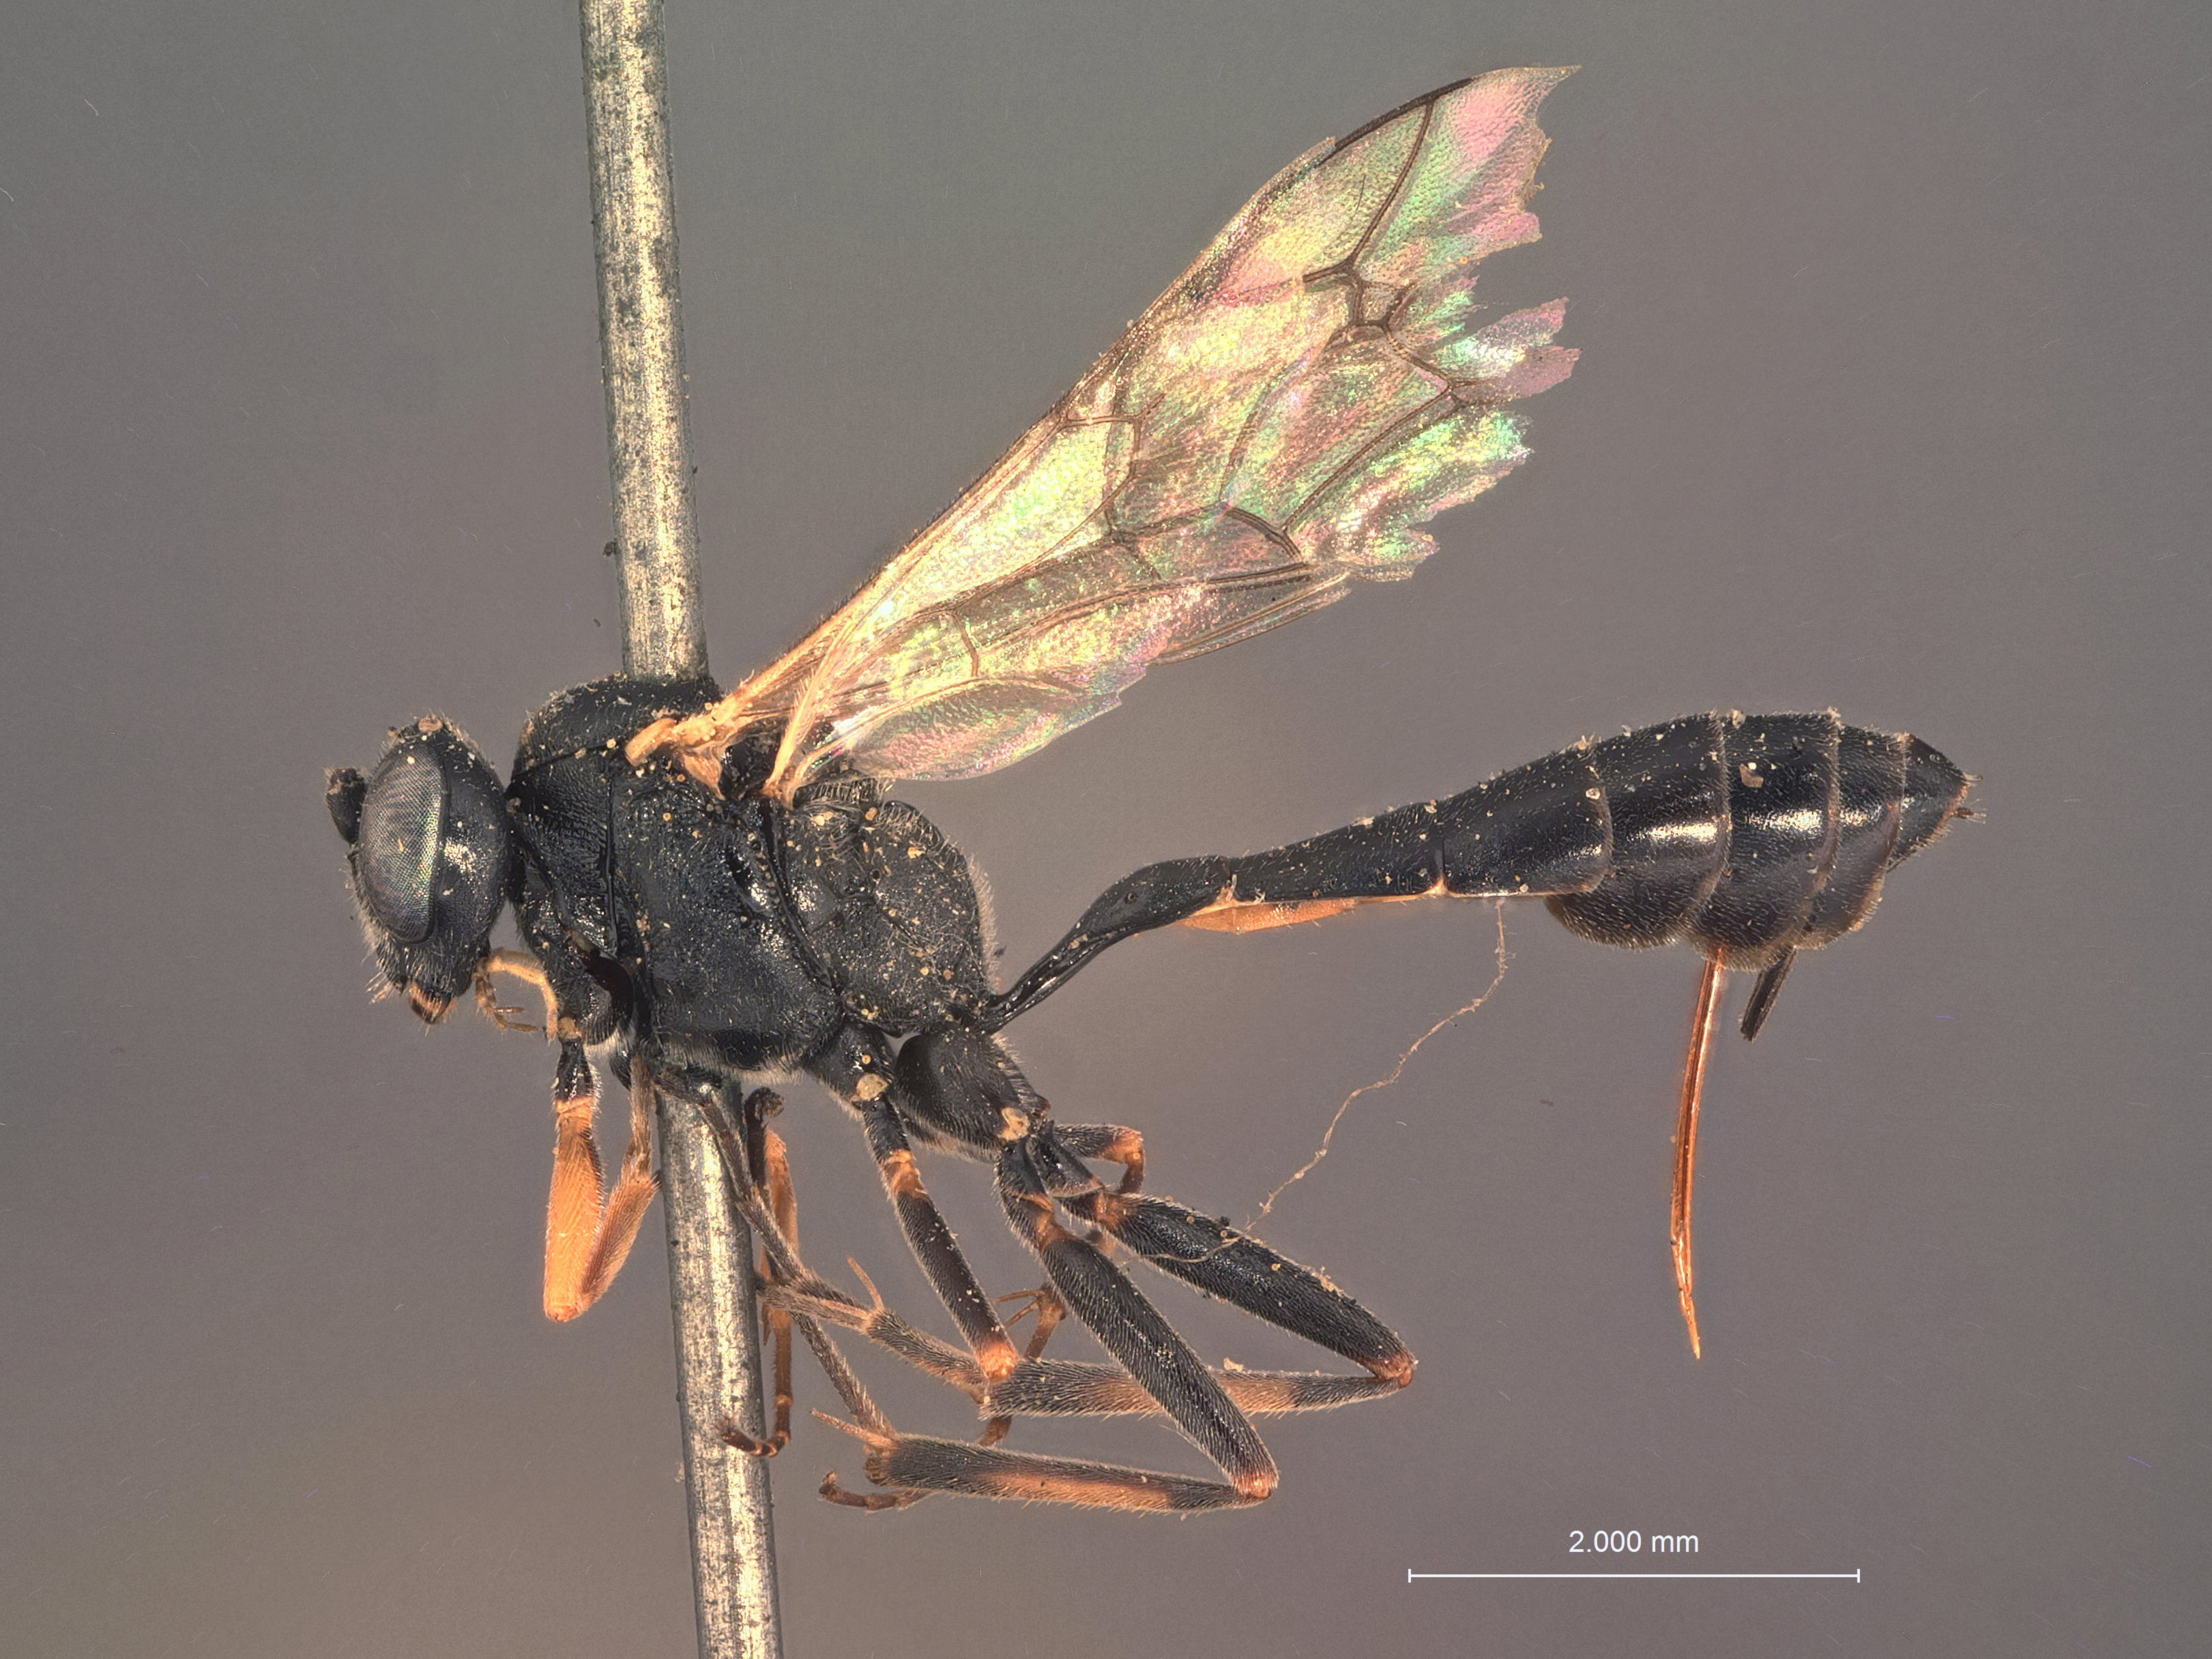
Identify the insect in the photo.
Limneria striatipes
